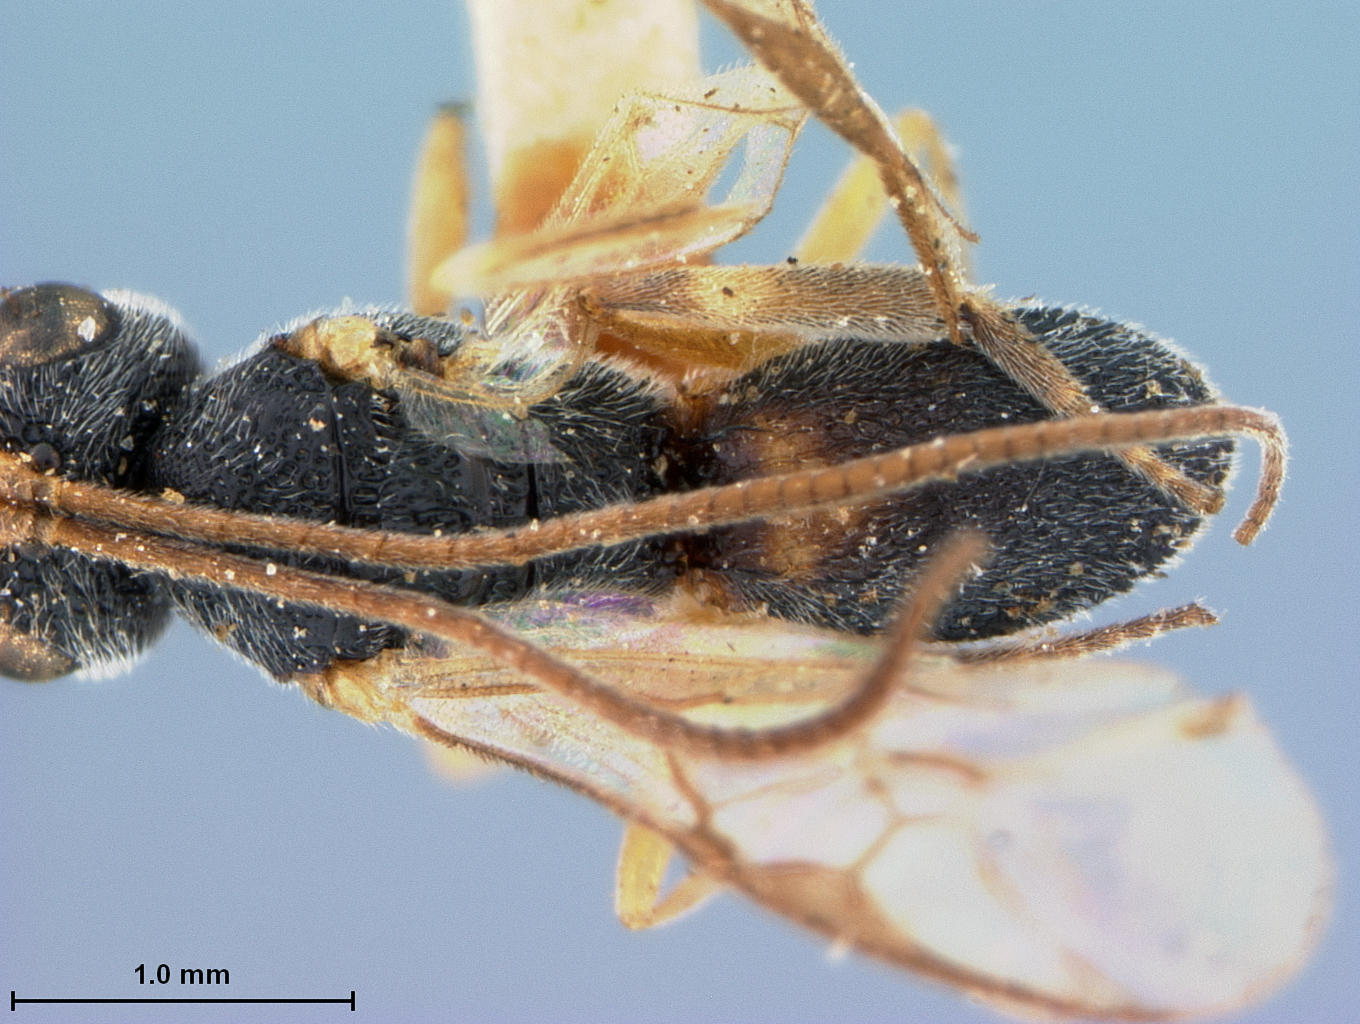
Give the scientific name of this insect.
Ascogaster longulus
